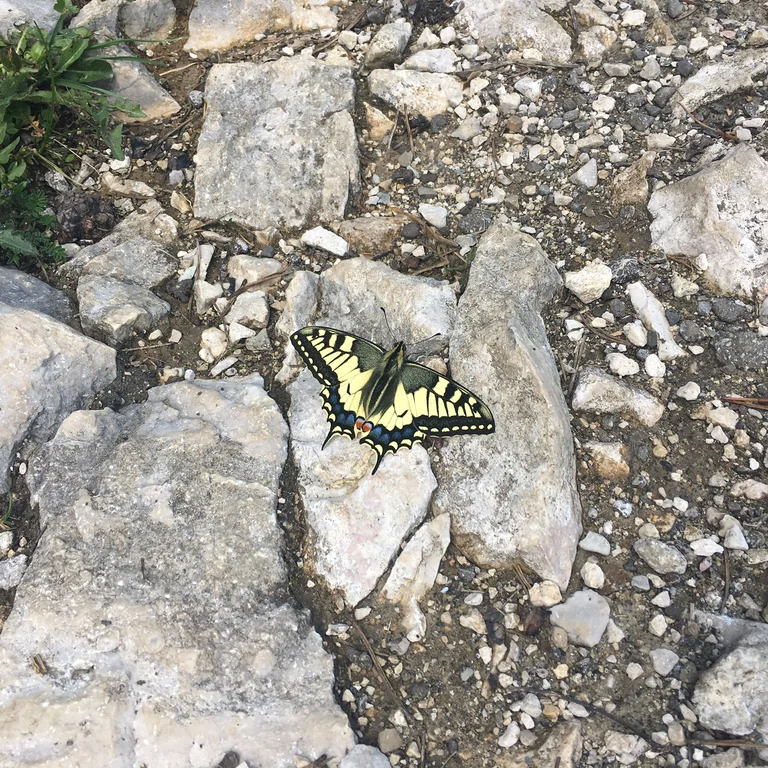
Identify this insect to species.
Papilio machaon
